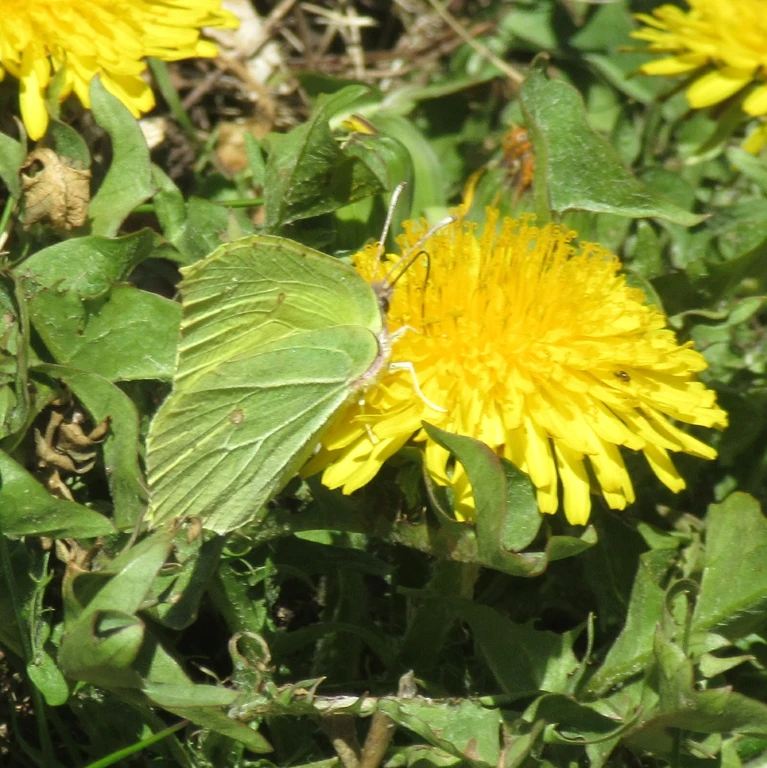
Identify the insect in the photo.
Gonepteryx rhamni
